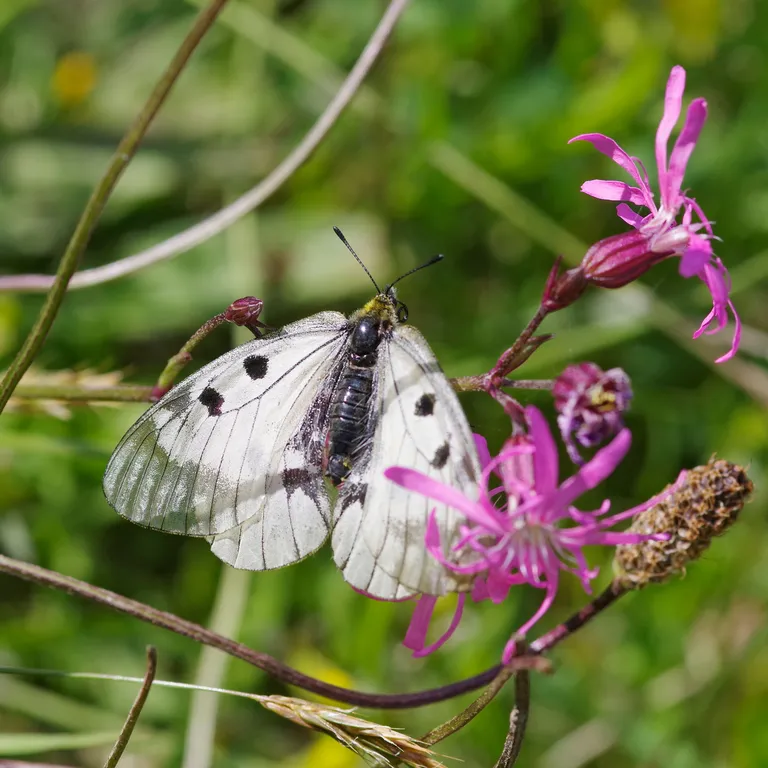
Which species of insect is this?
Parnassius mnemosyne
